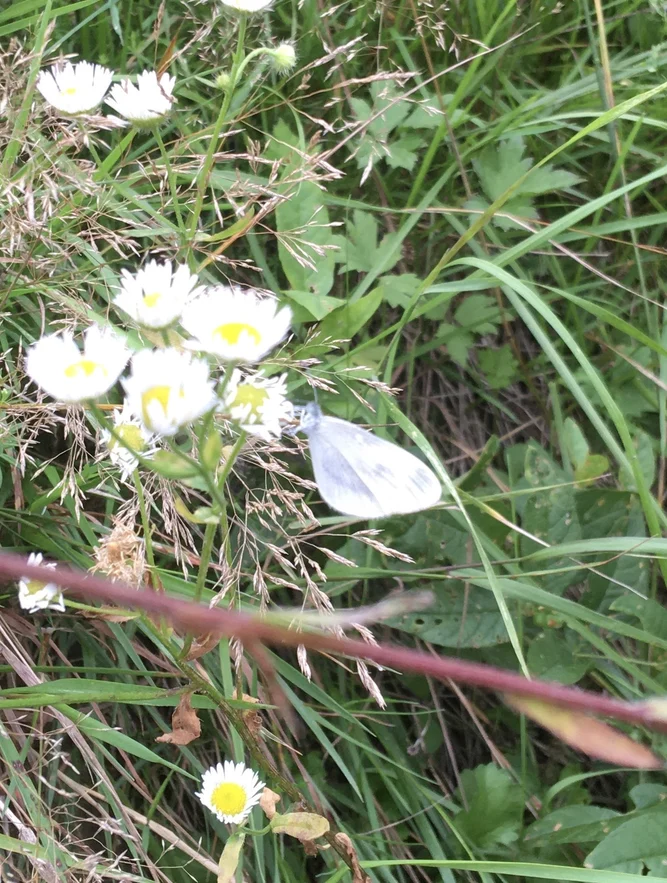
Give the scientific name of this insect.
Leptidea sinapis/juvernica
